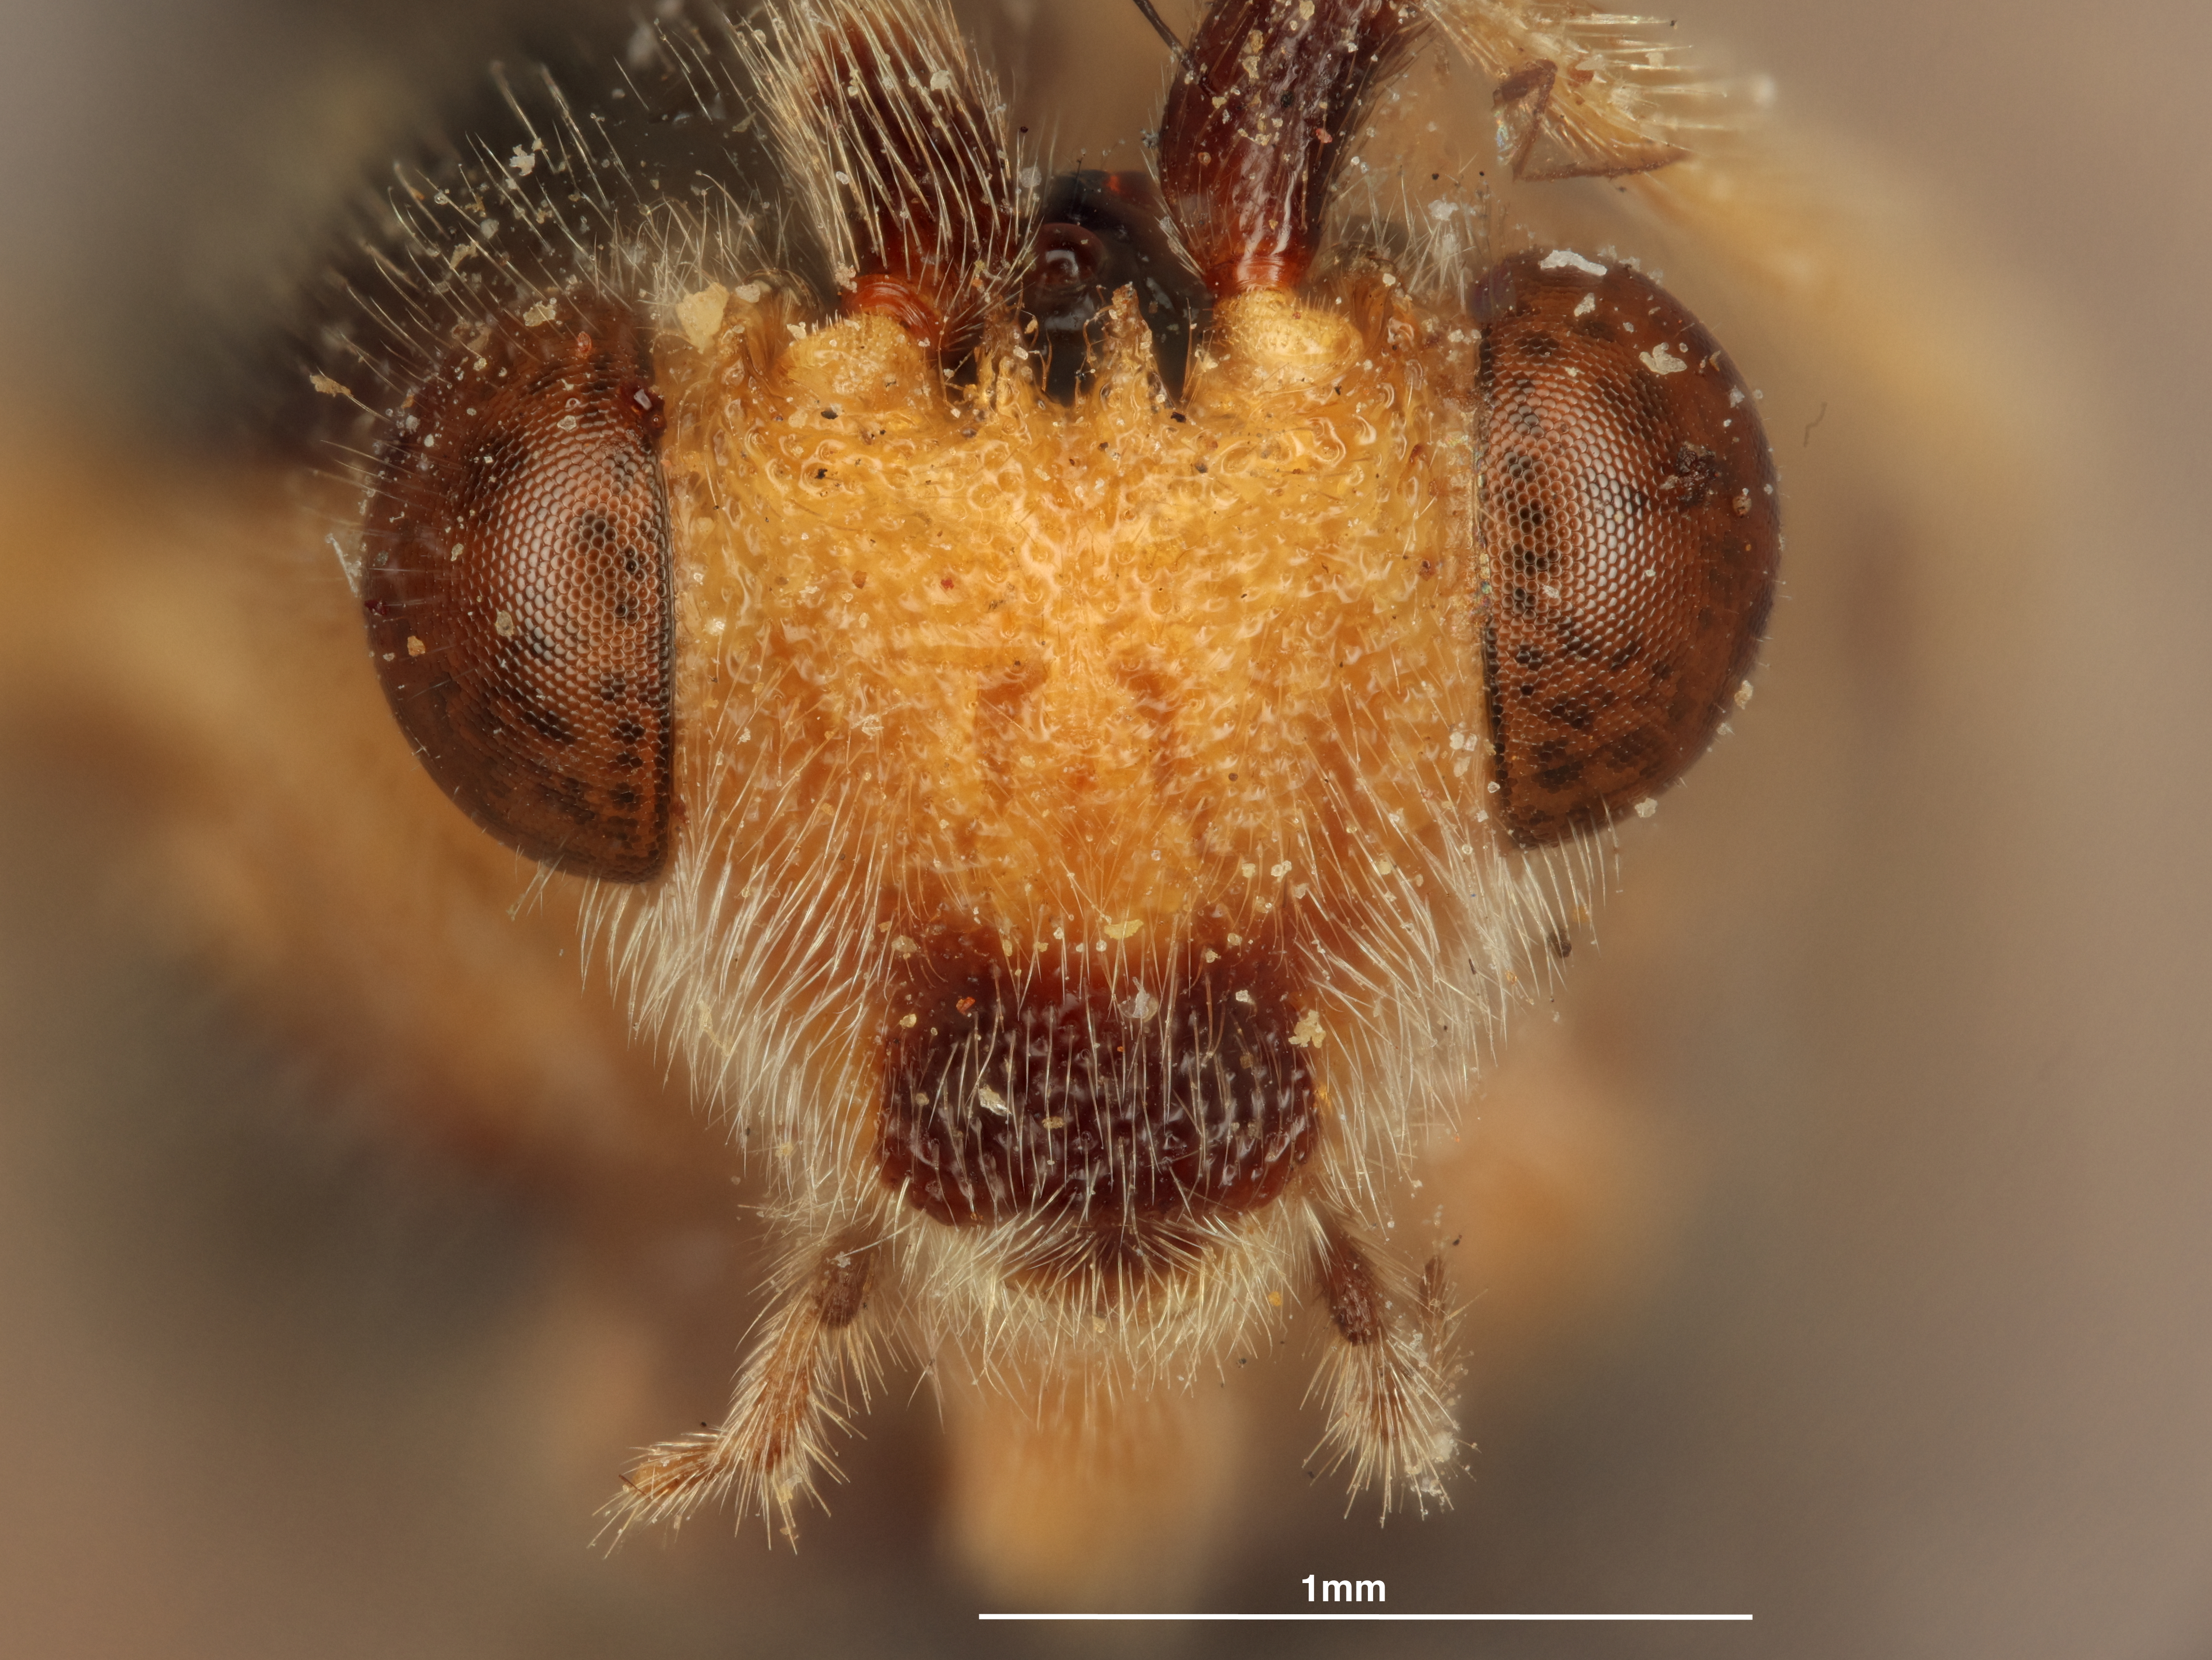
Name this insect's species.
Euagthis crenata
